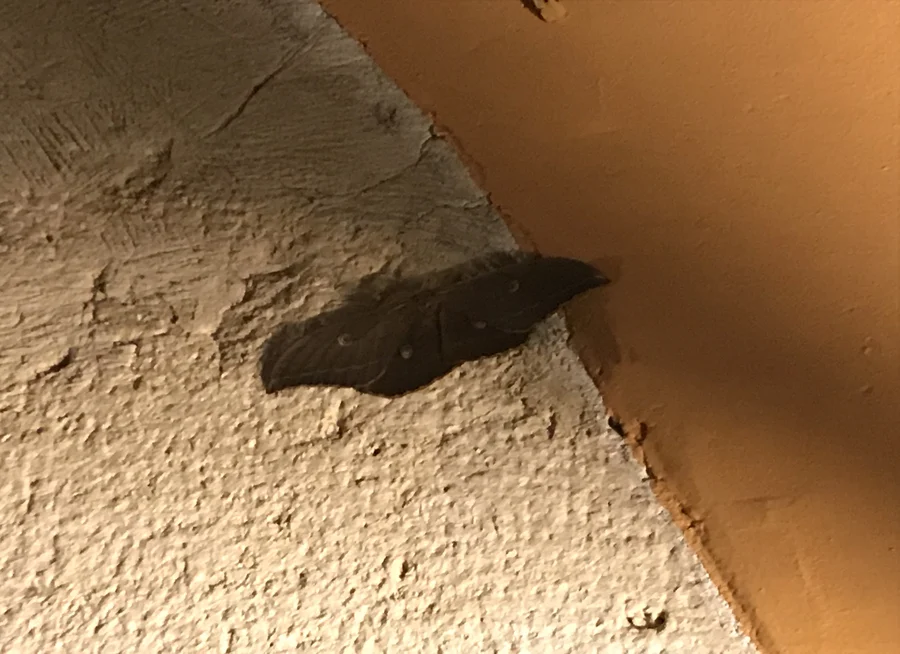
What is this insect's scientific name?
Antheraea yamamai
